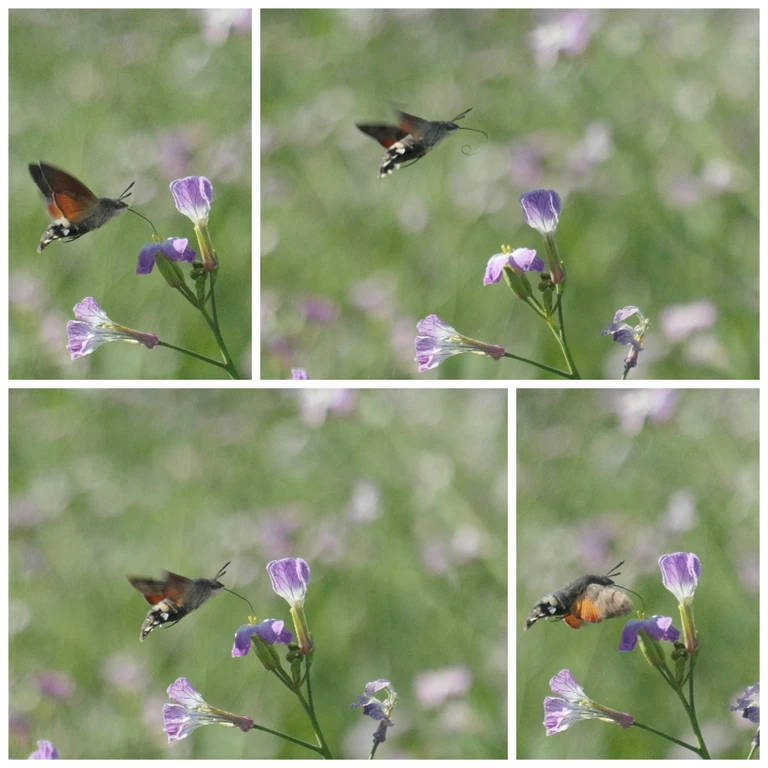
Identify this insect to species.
Macroglossum stellatarum
